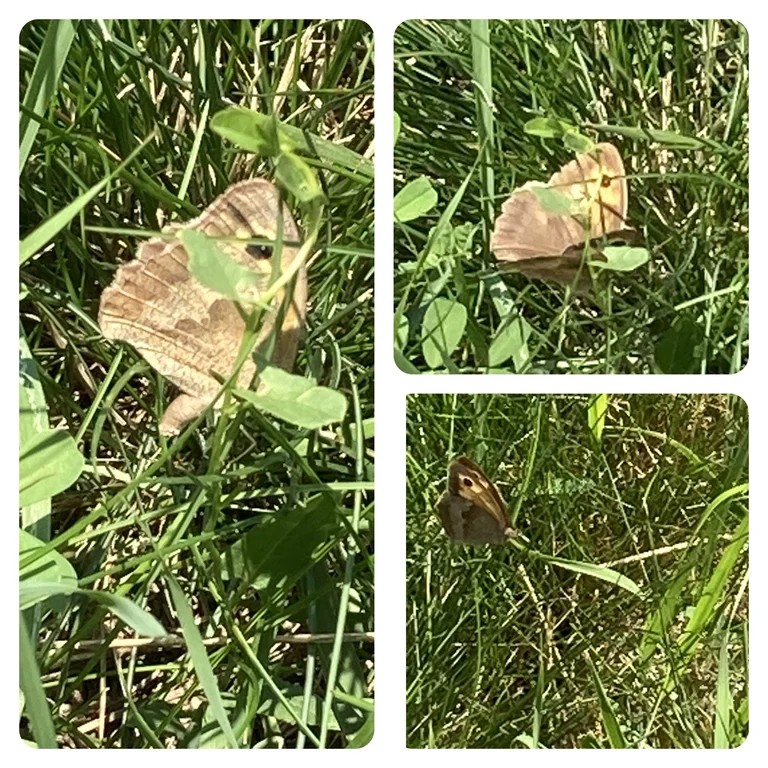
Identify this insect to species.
Maniola jurtina
